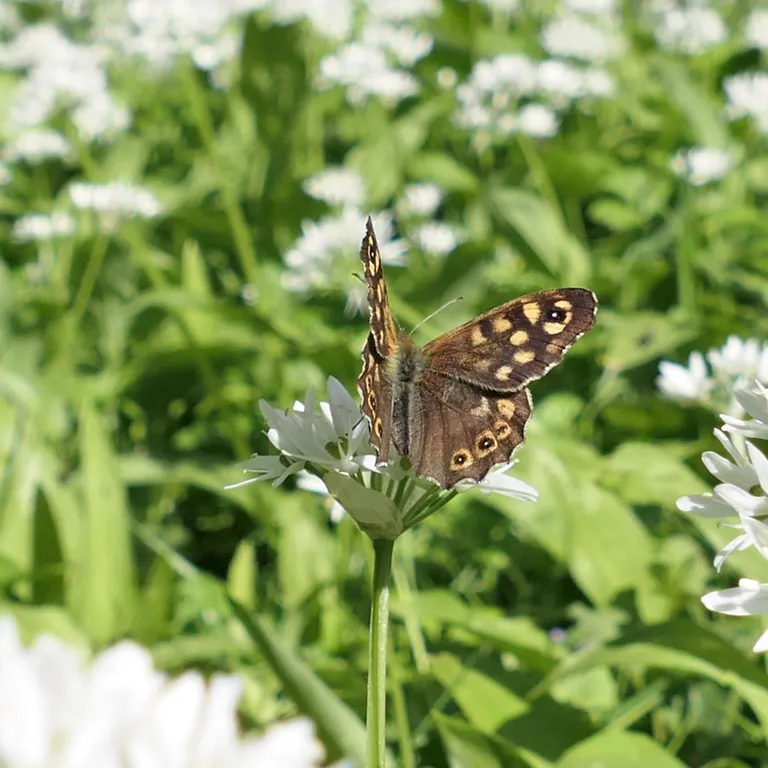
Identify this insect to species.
Pararge aegeria
